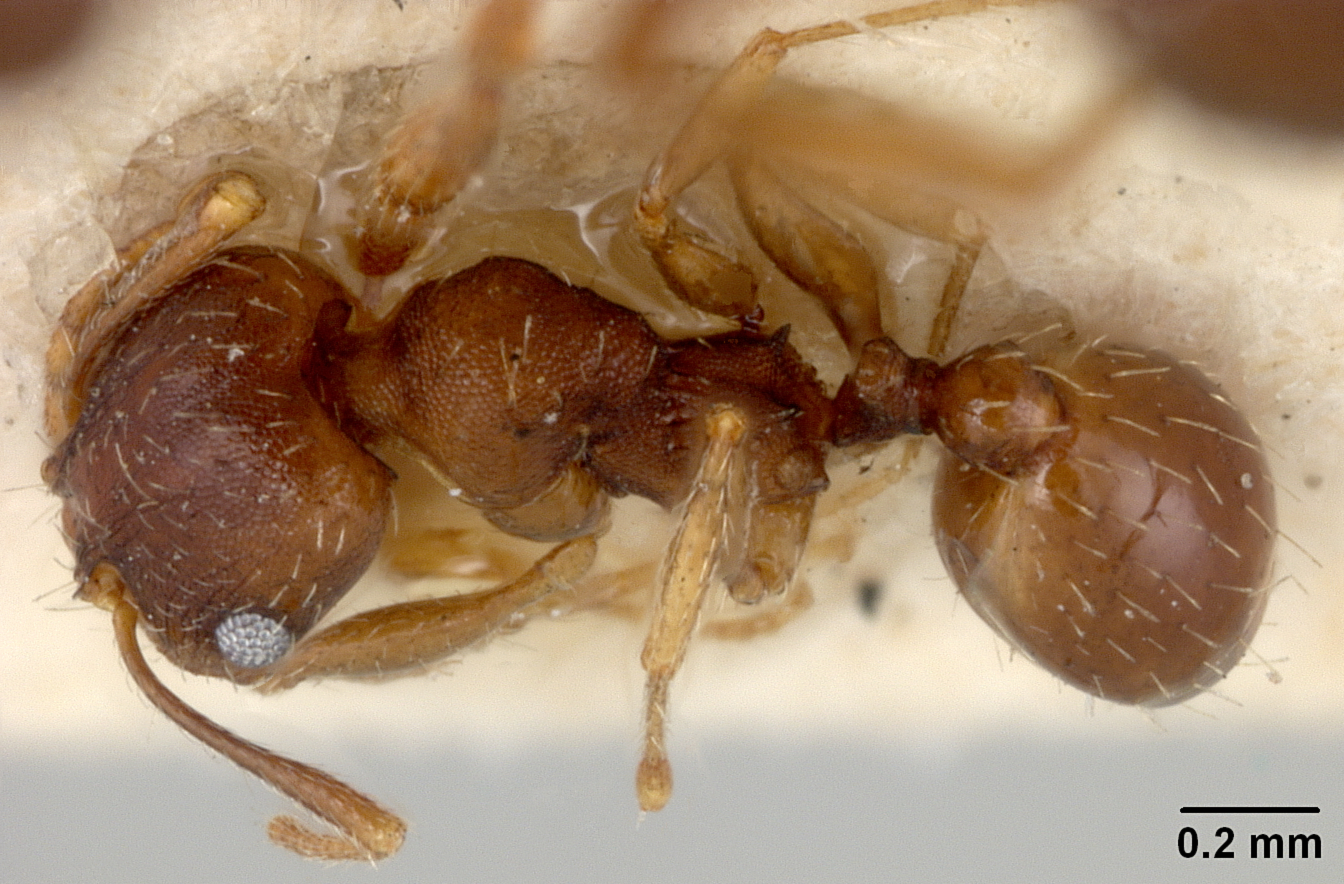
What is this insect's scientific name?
Pheidole pilifera
